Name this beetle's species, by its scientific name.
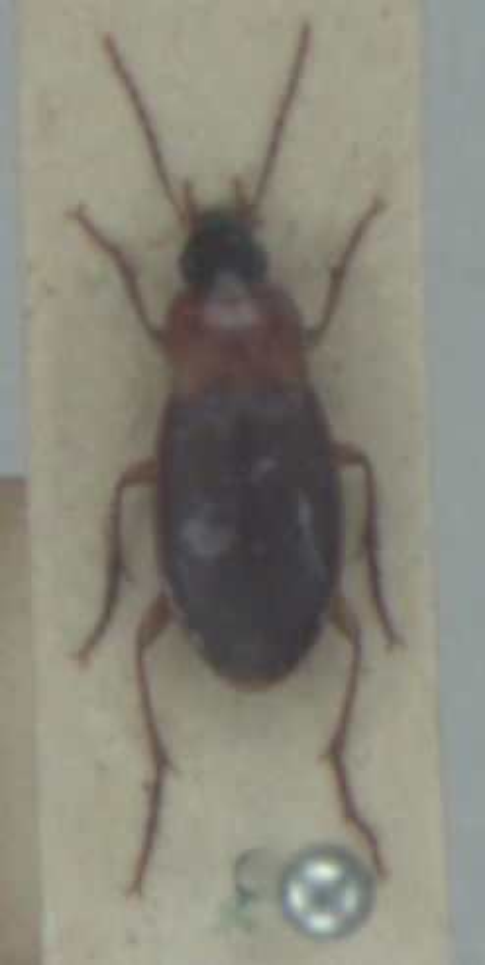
Calathus cinctus
